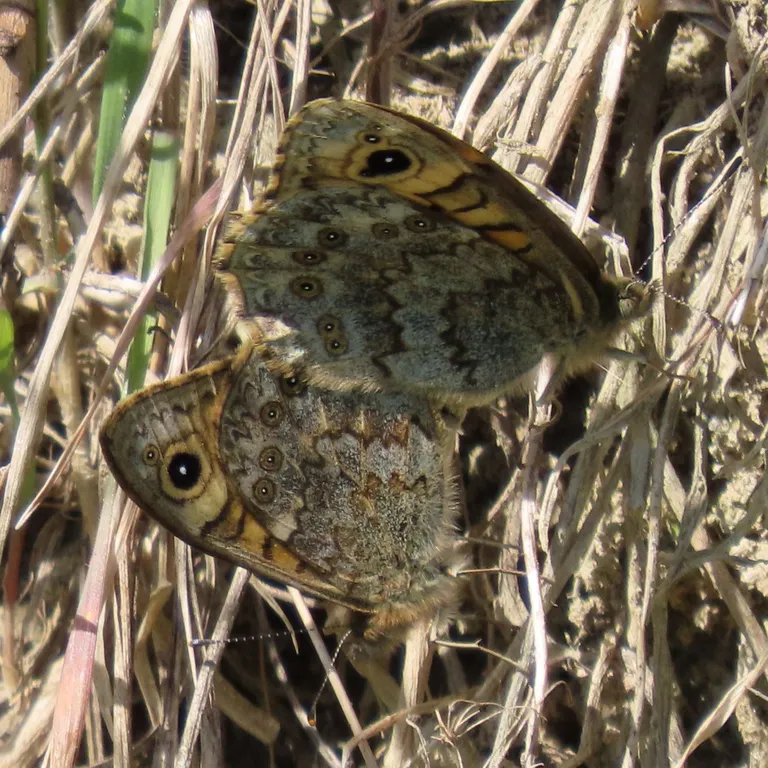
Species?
Lasiommata megera (also Pararge megera)
